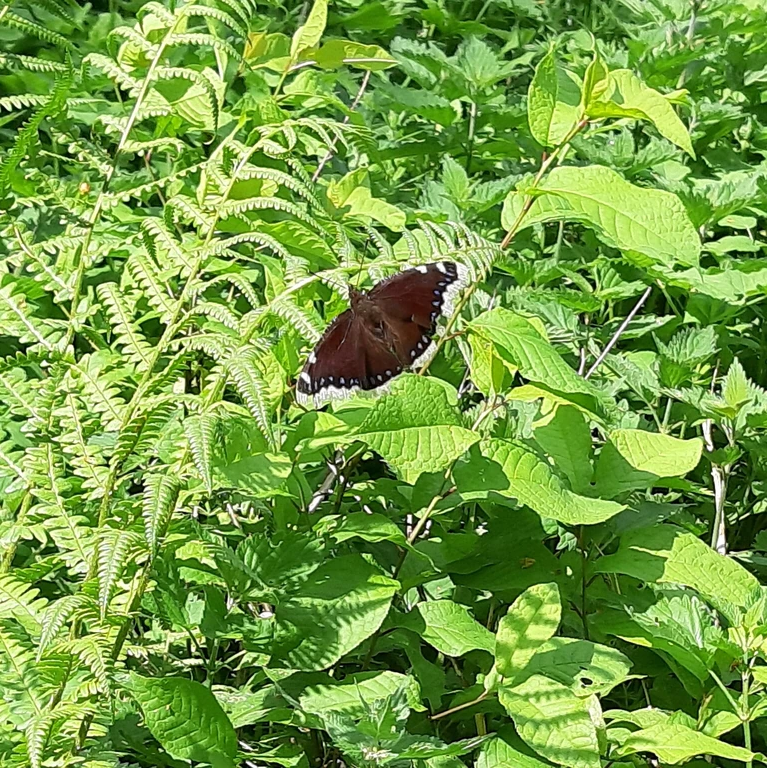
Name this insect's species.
Nymphalis antiopa
